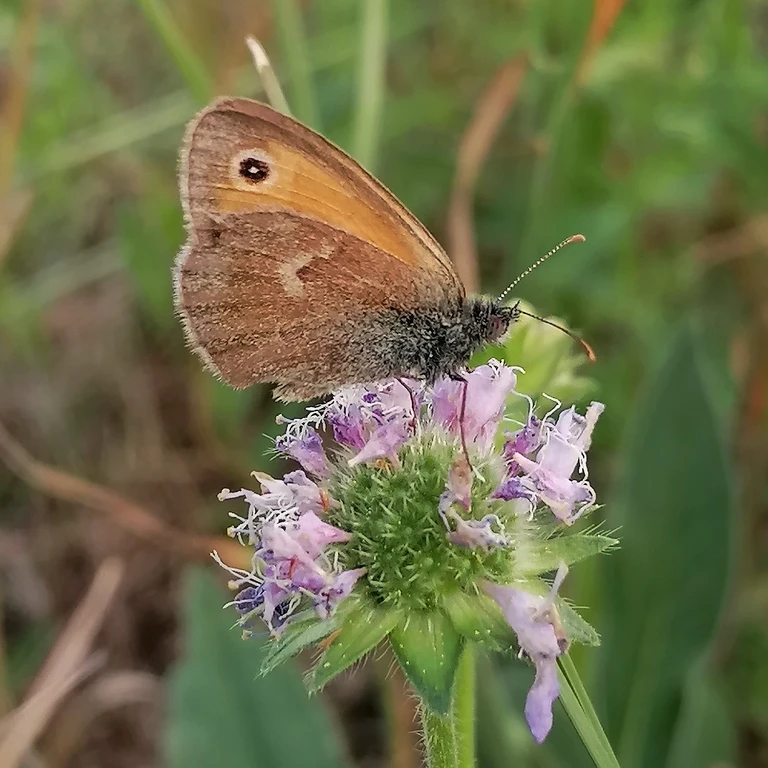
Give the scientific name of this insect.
Coenonympha pamphilus
